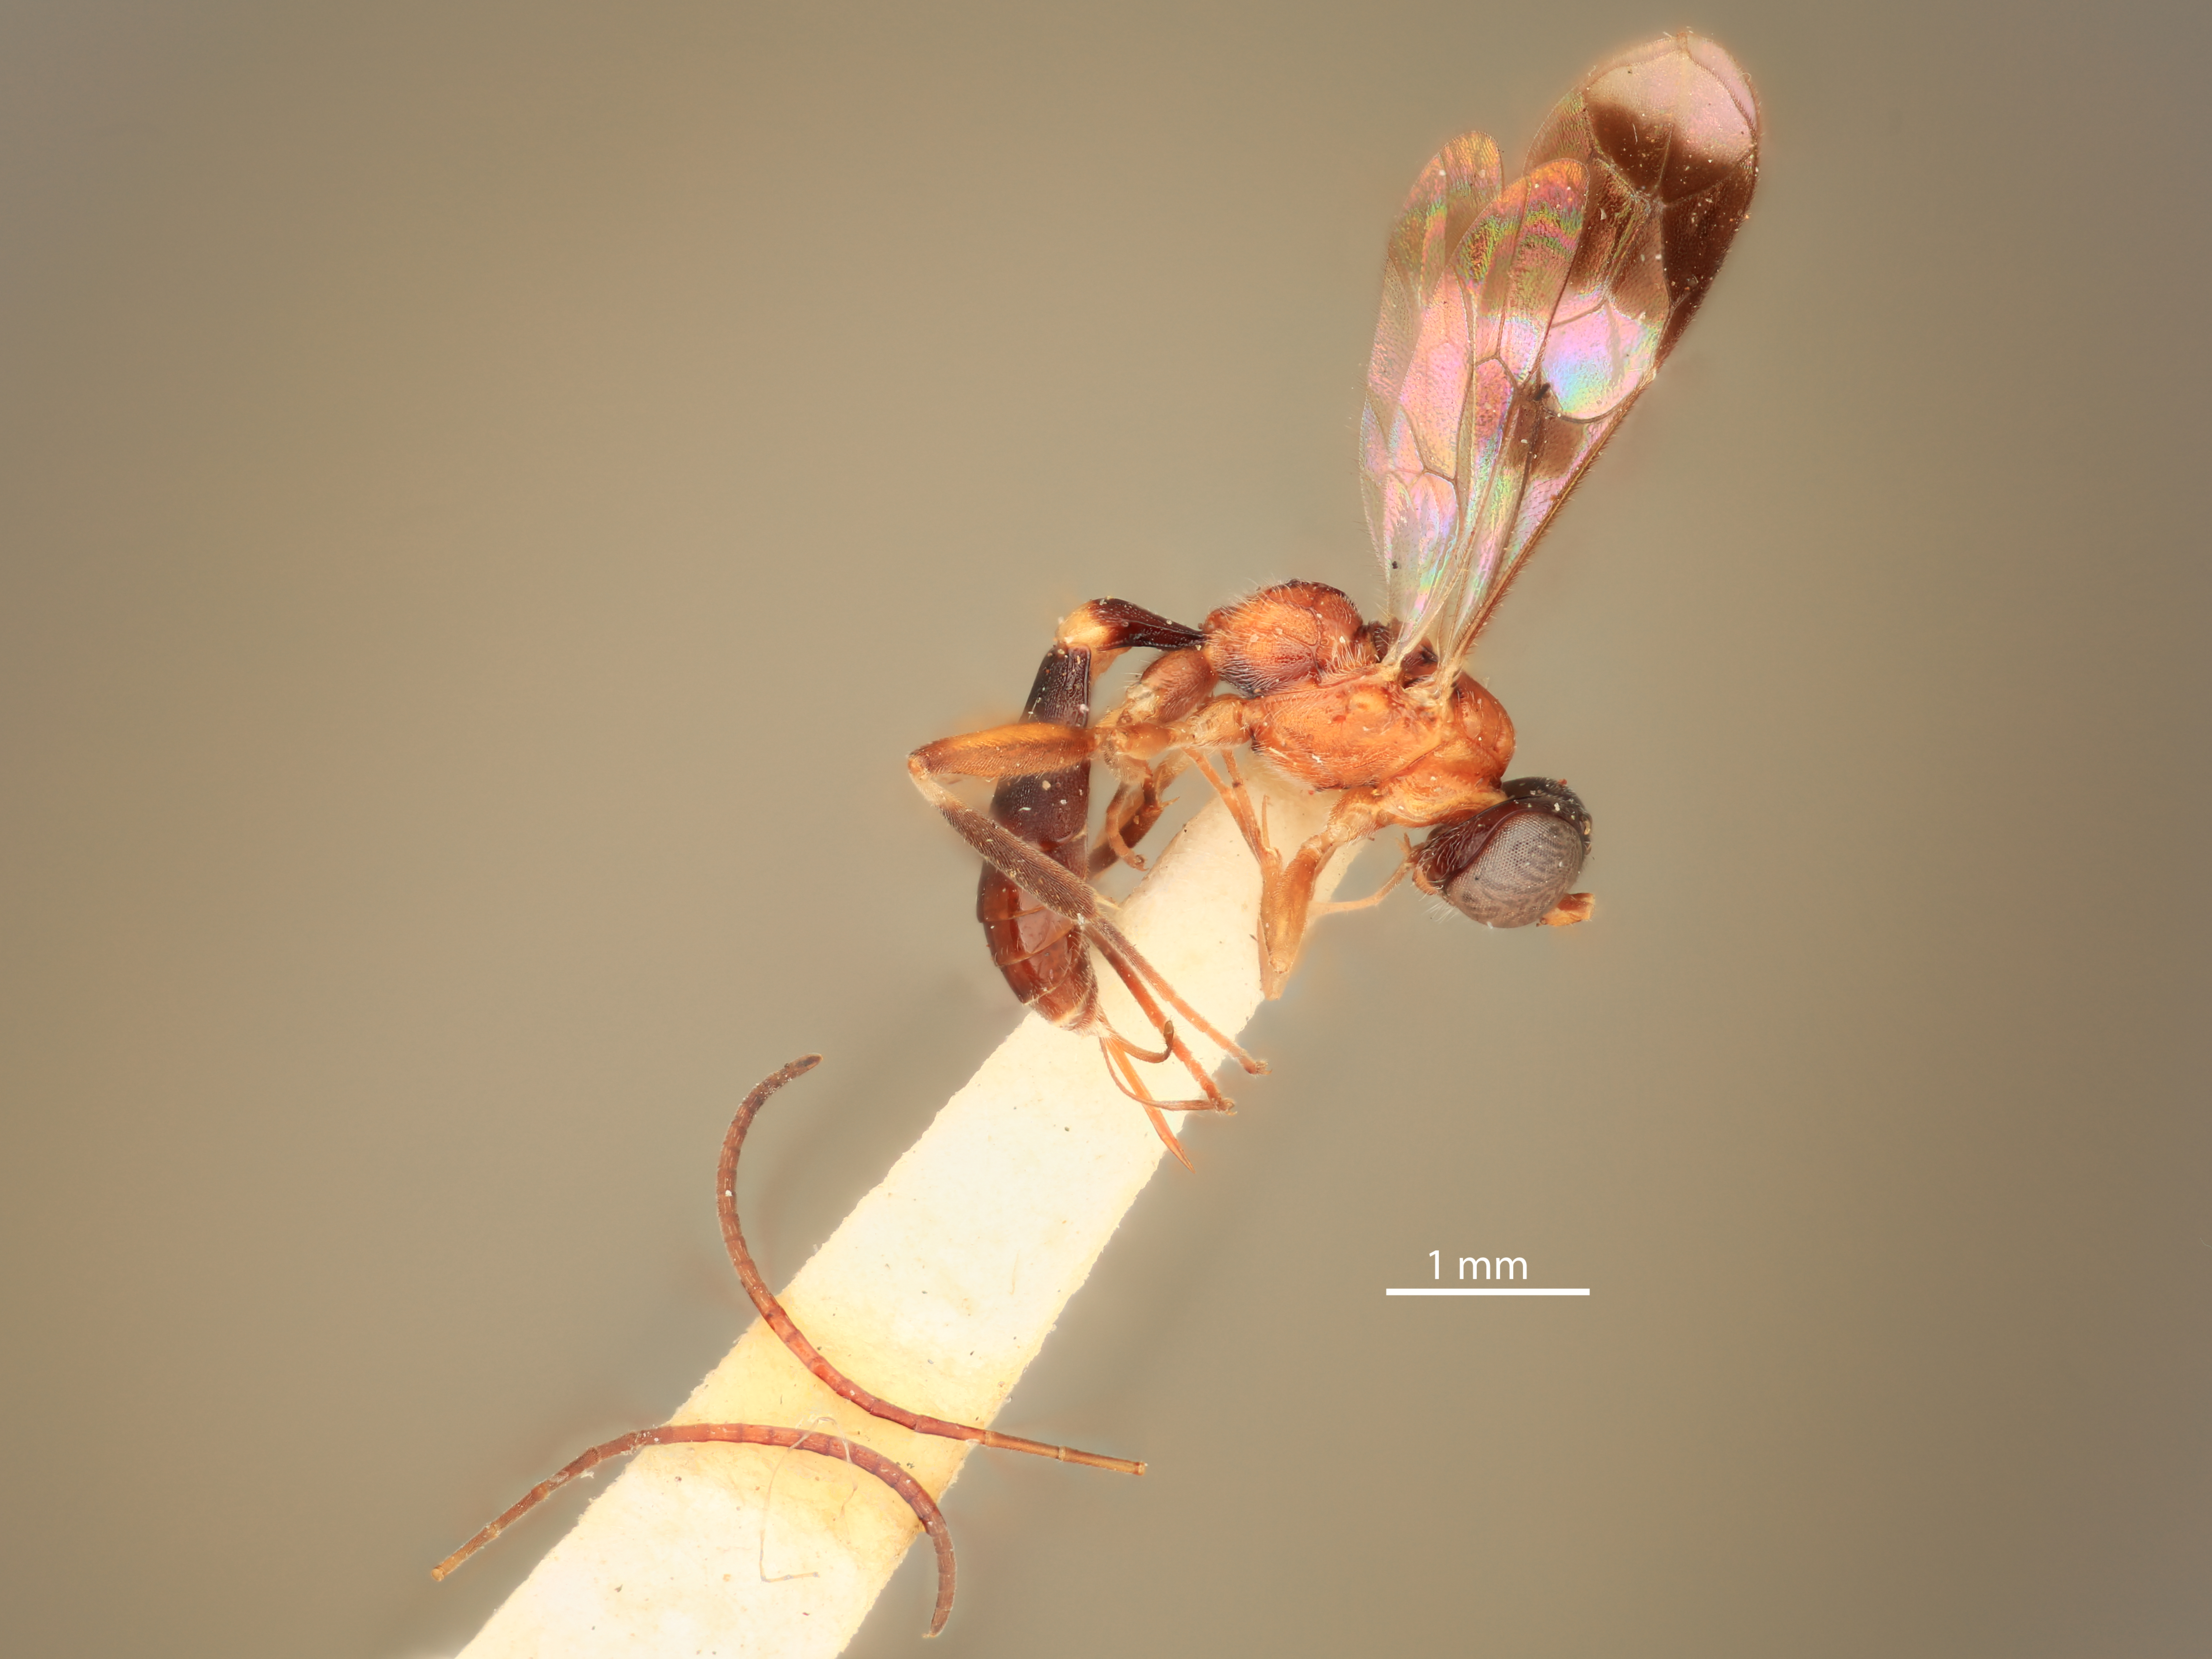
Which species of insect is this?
Photoptera erythronota
